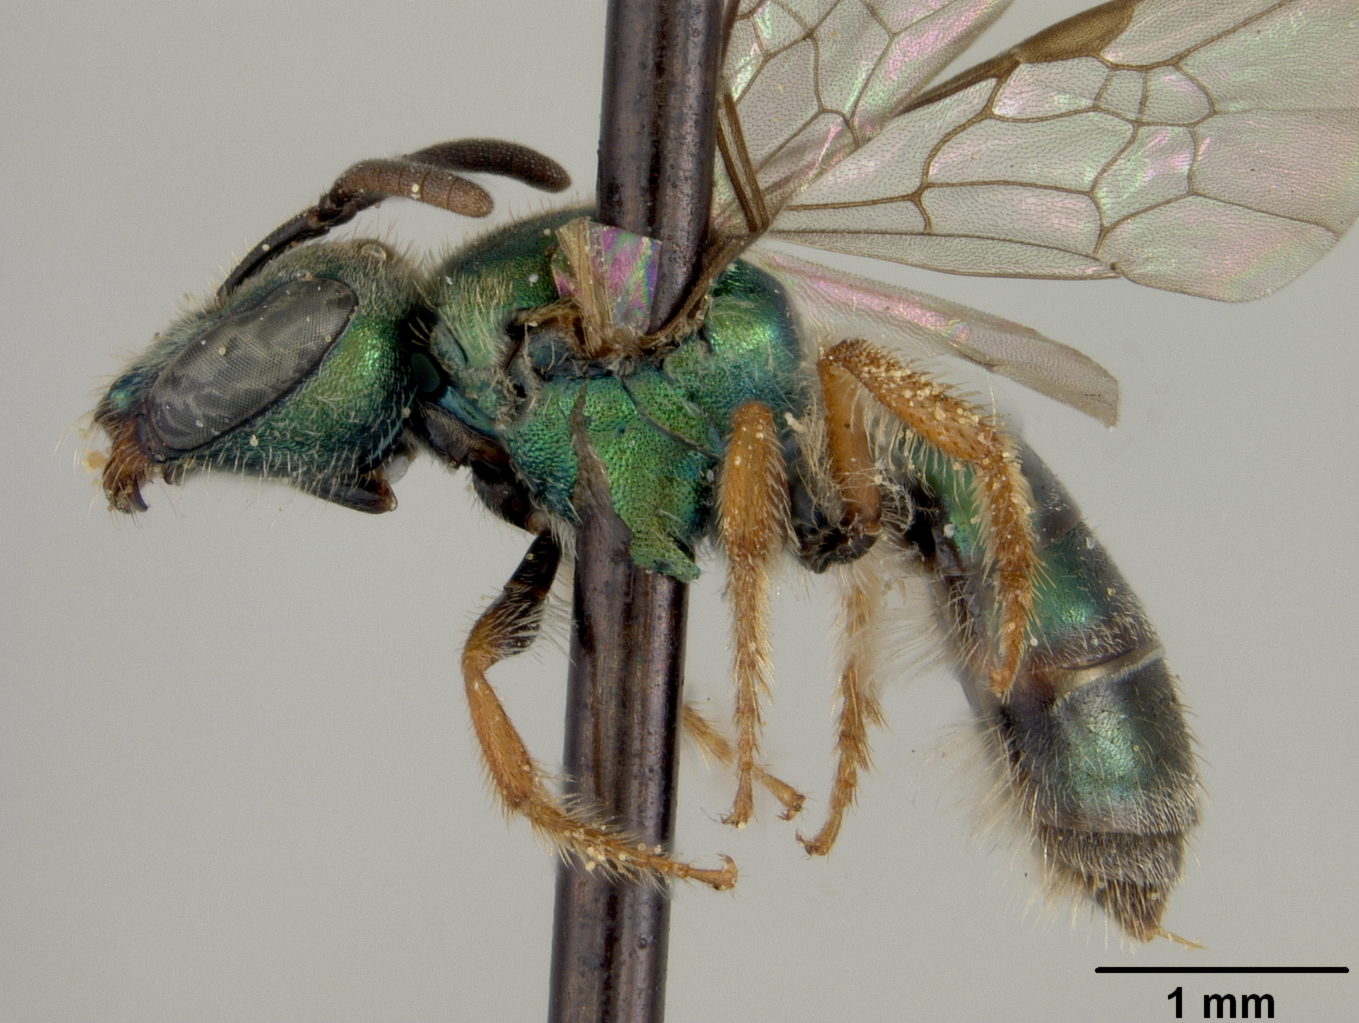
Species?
Augochlora centralicola
